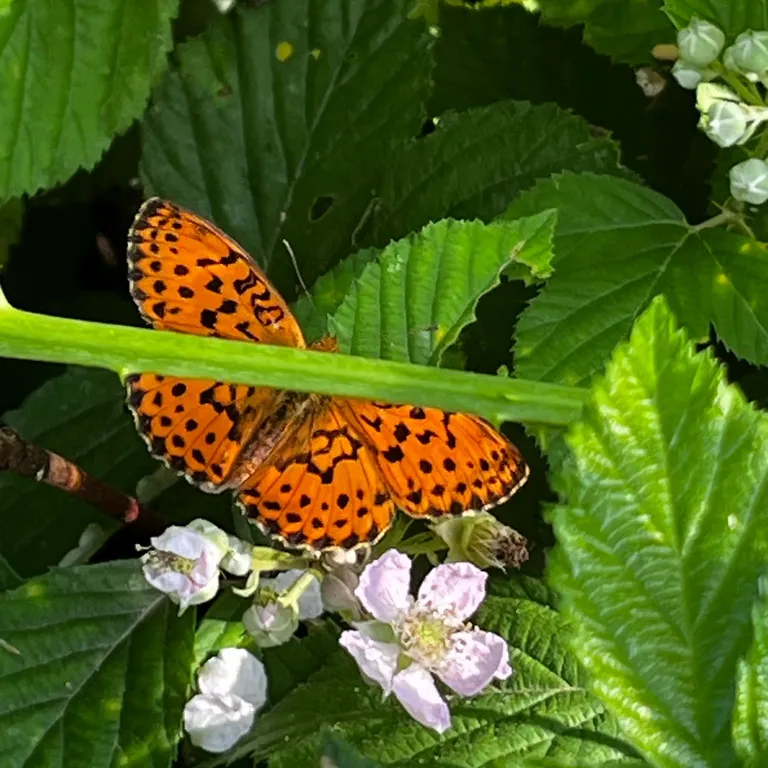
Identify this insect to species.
Brenthis daphne
